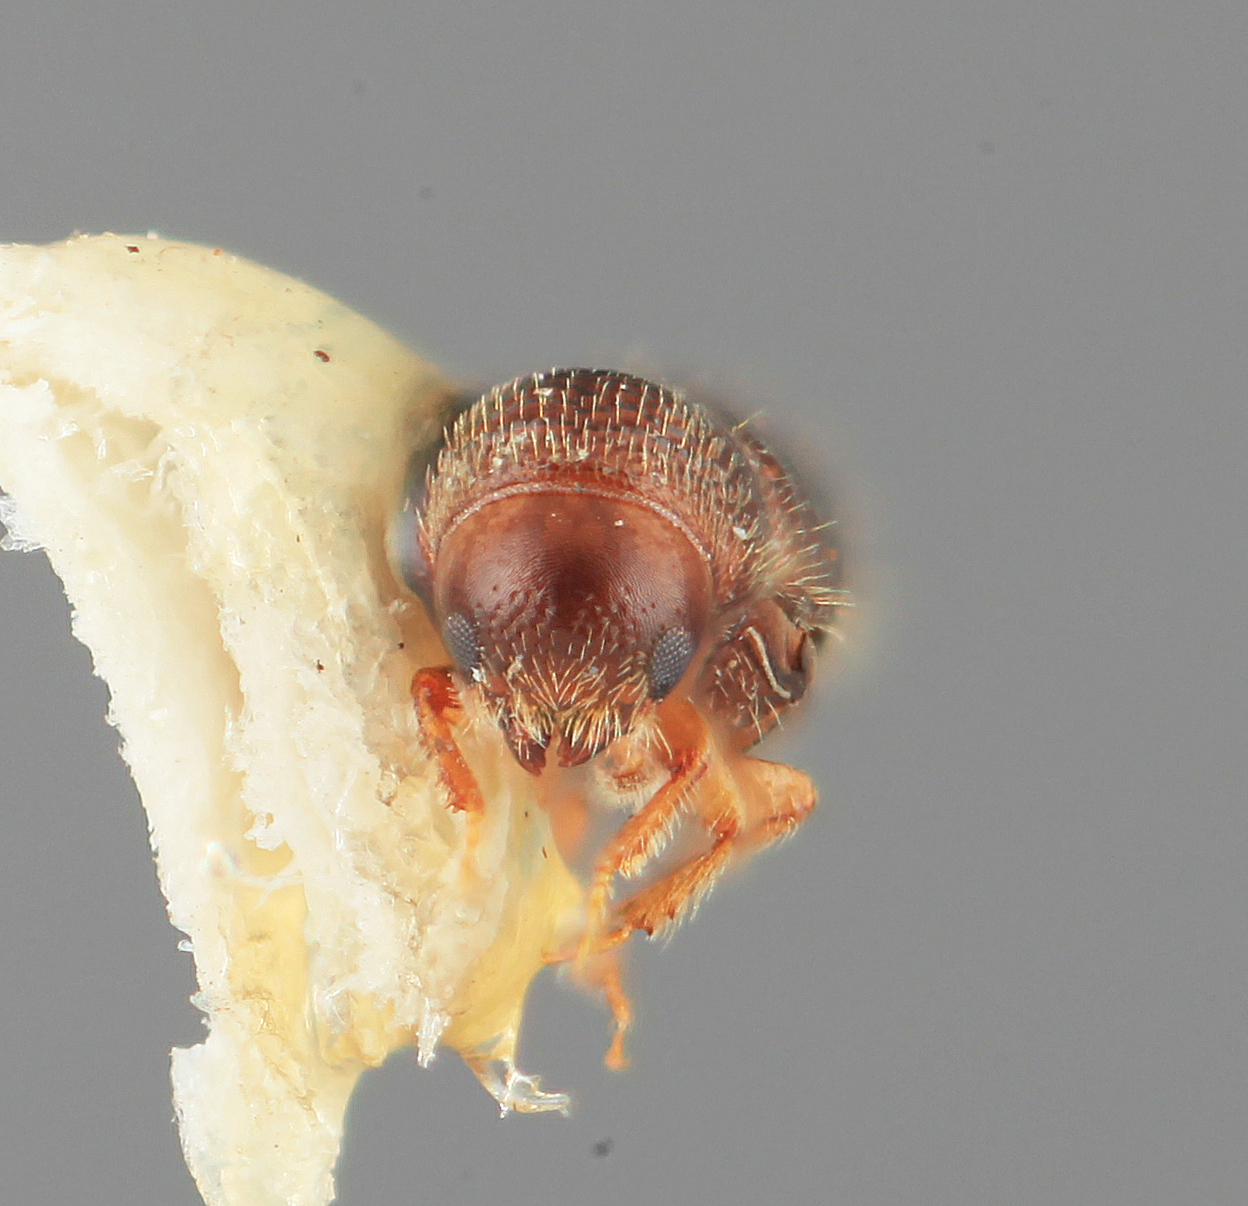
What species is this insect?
Pityophthorus morosus
